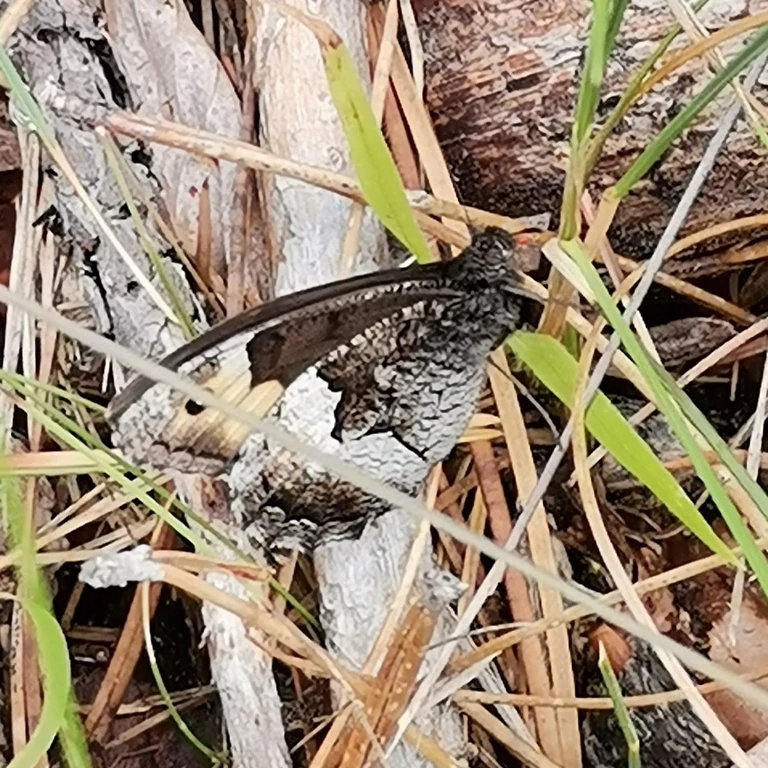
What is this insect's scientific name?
Hipparchia alcyone
